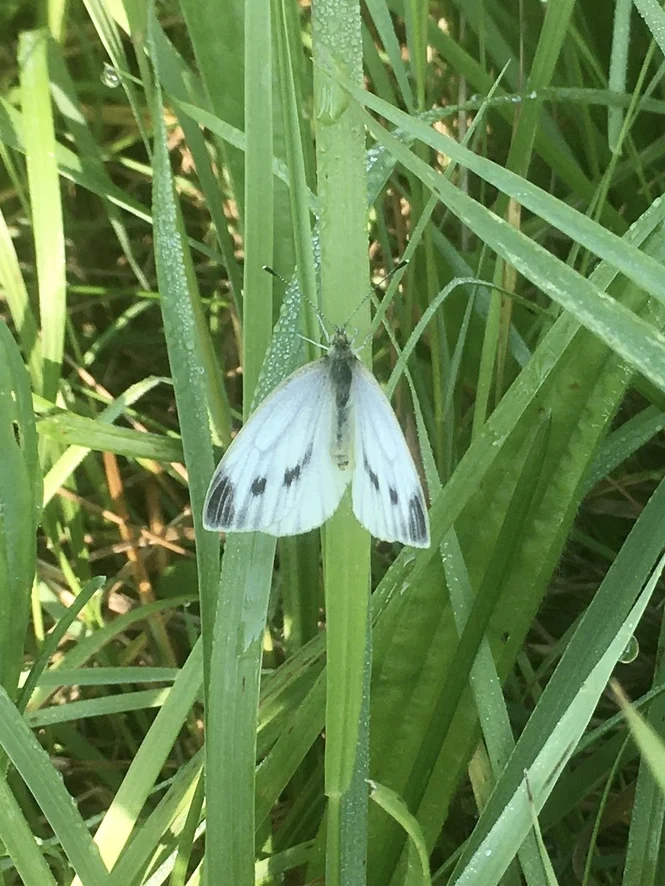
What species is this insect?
Pieris napi
